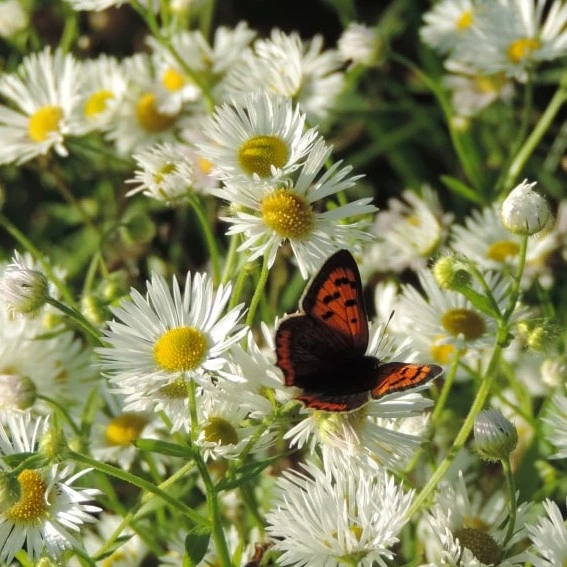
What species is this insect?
Lycaena phlaeas
